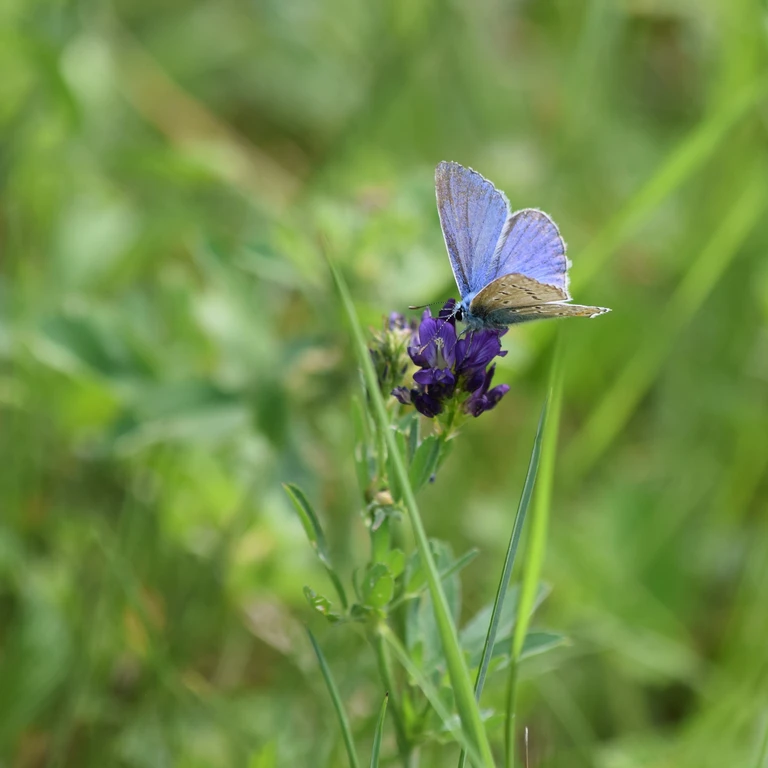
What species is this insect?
Polyommatus icarus
